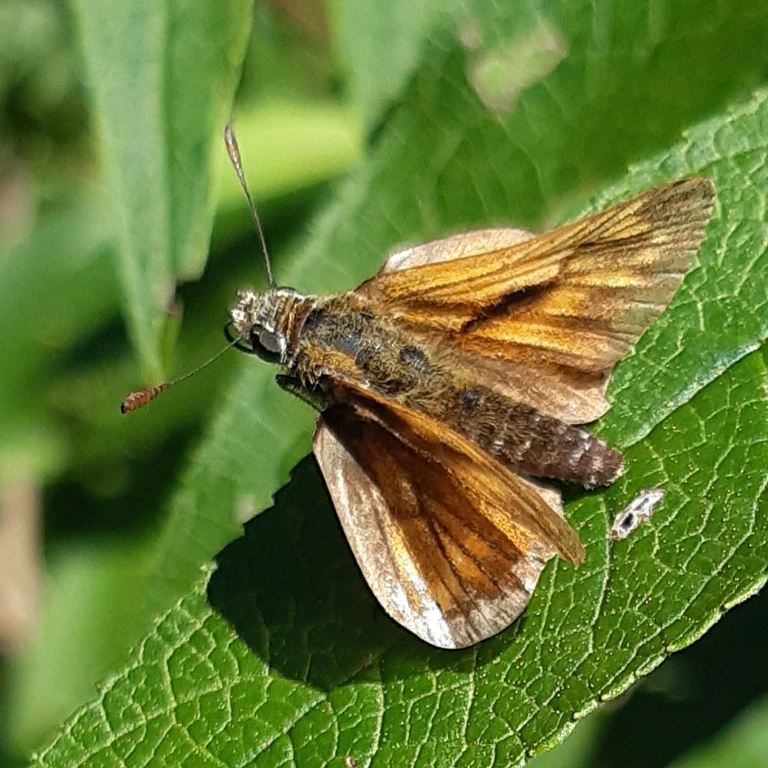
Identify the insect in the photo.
Ochlodes sylvanus (also Ochlodes venata)
